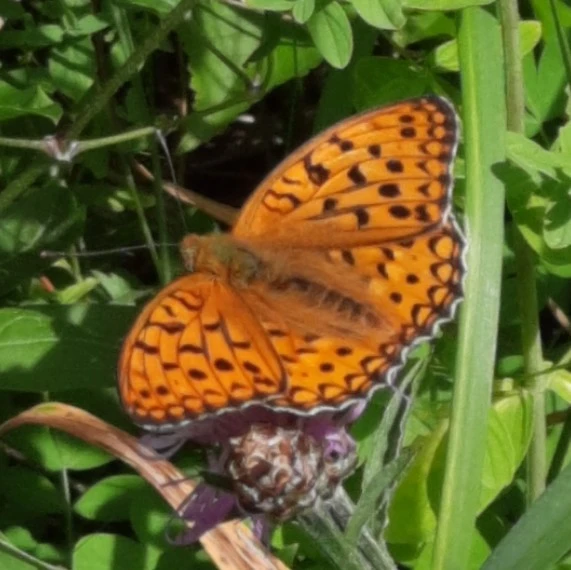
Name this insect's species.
Fabriciana adippe
